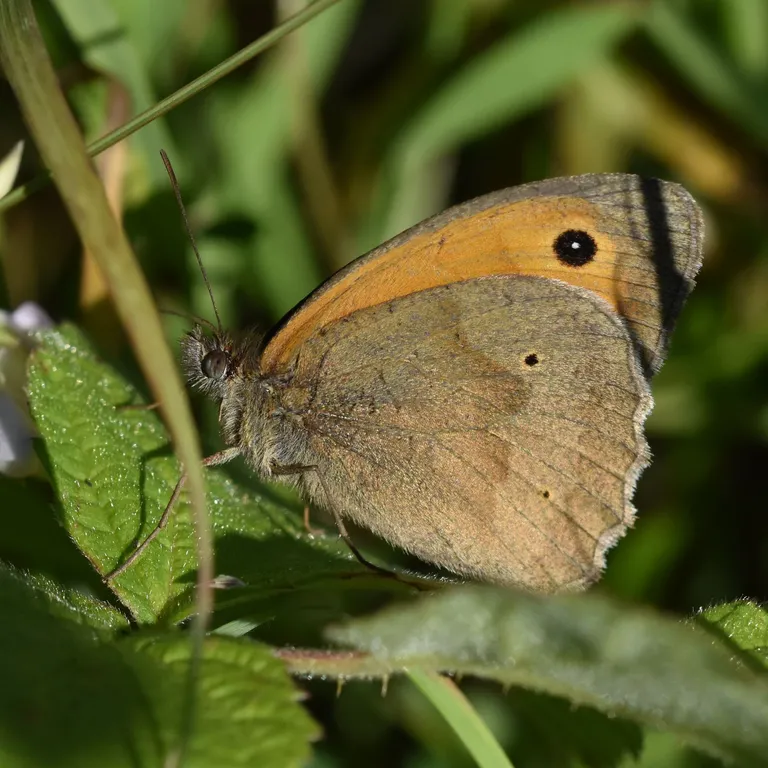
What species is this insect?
Maniola jurtina
